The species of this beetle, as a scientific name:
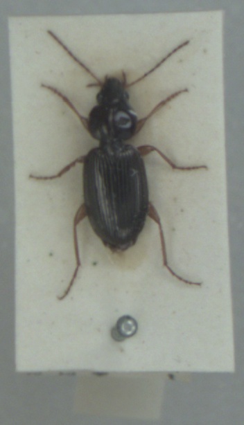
Olisthopus rotundatus
